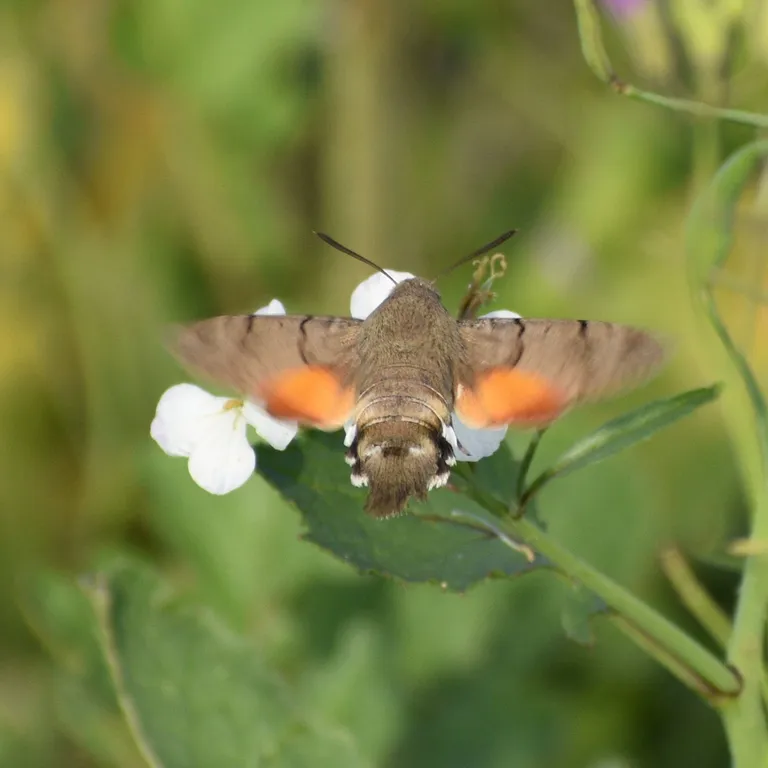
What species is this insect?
Macroglossum stellatarum
